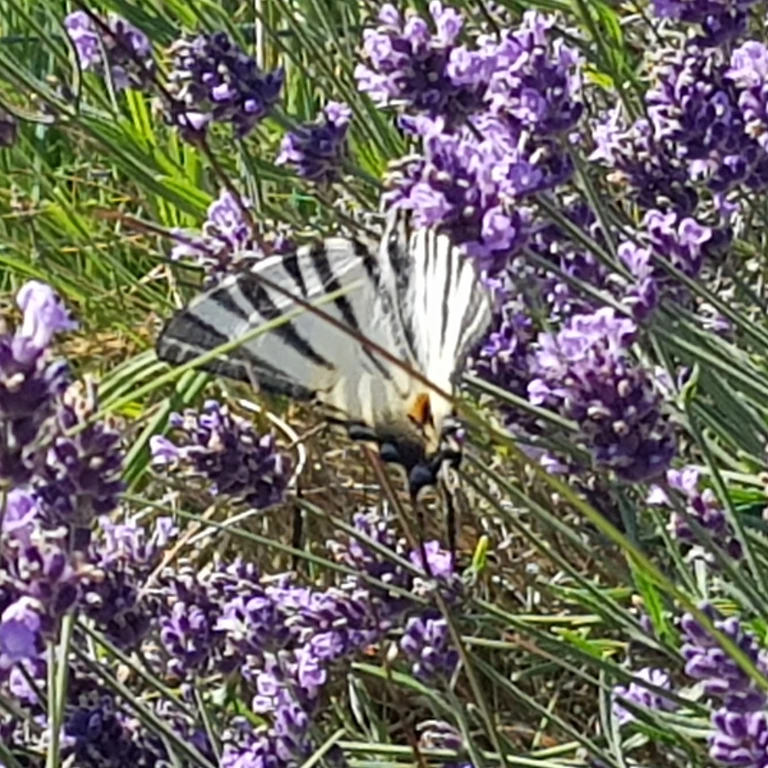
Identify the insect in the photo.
Iphiclides podalirius
